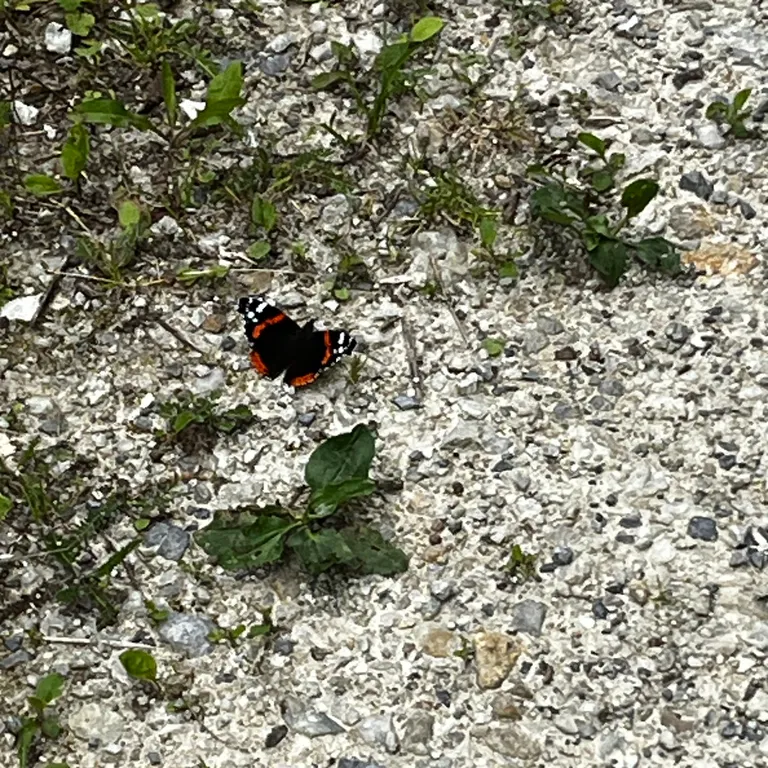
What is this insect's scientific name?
Vanessa atalanta
